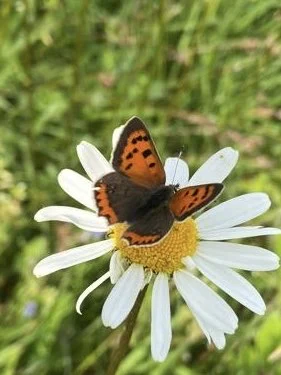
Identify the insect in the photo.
Lycaena phlaeas
